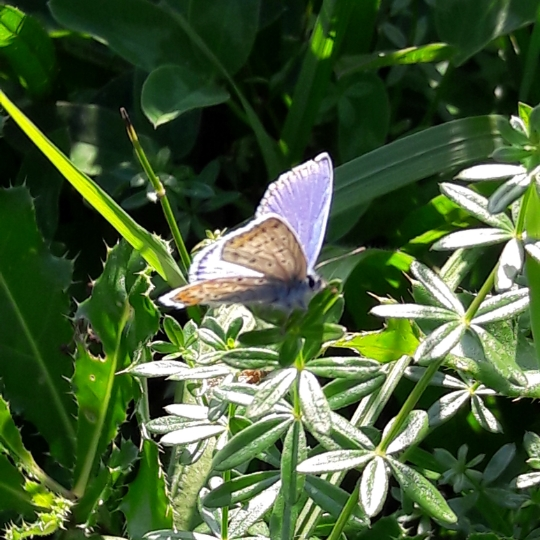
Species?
Polyommatus icarus
